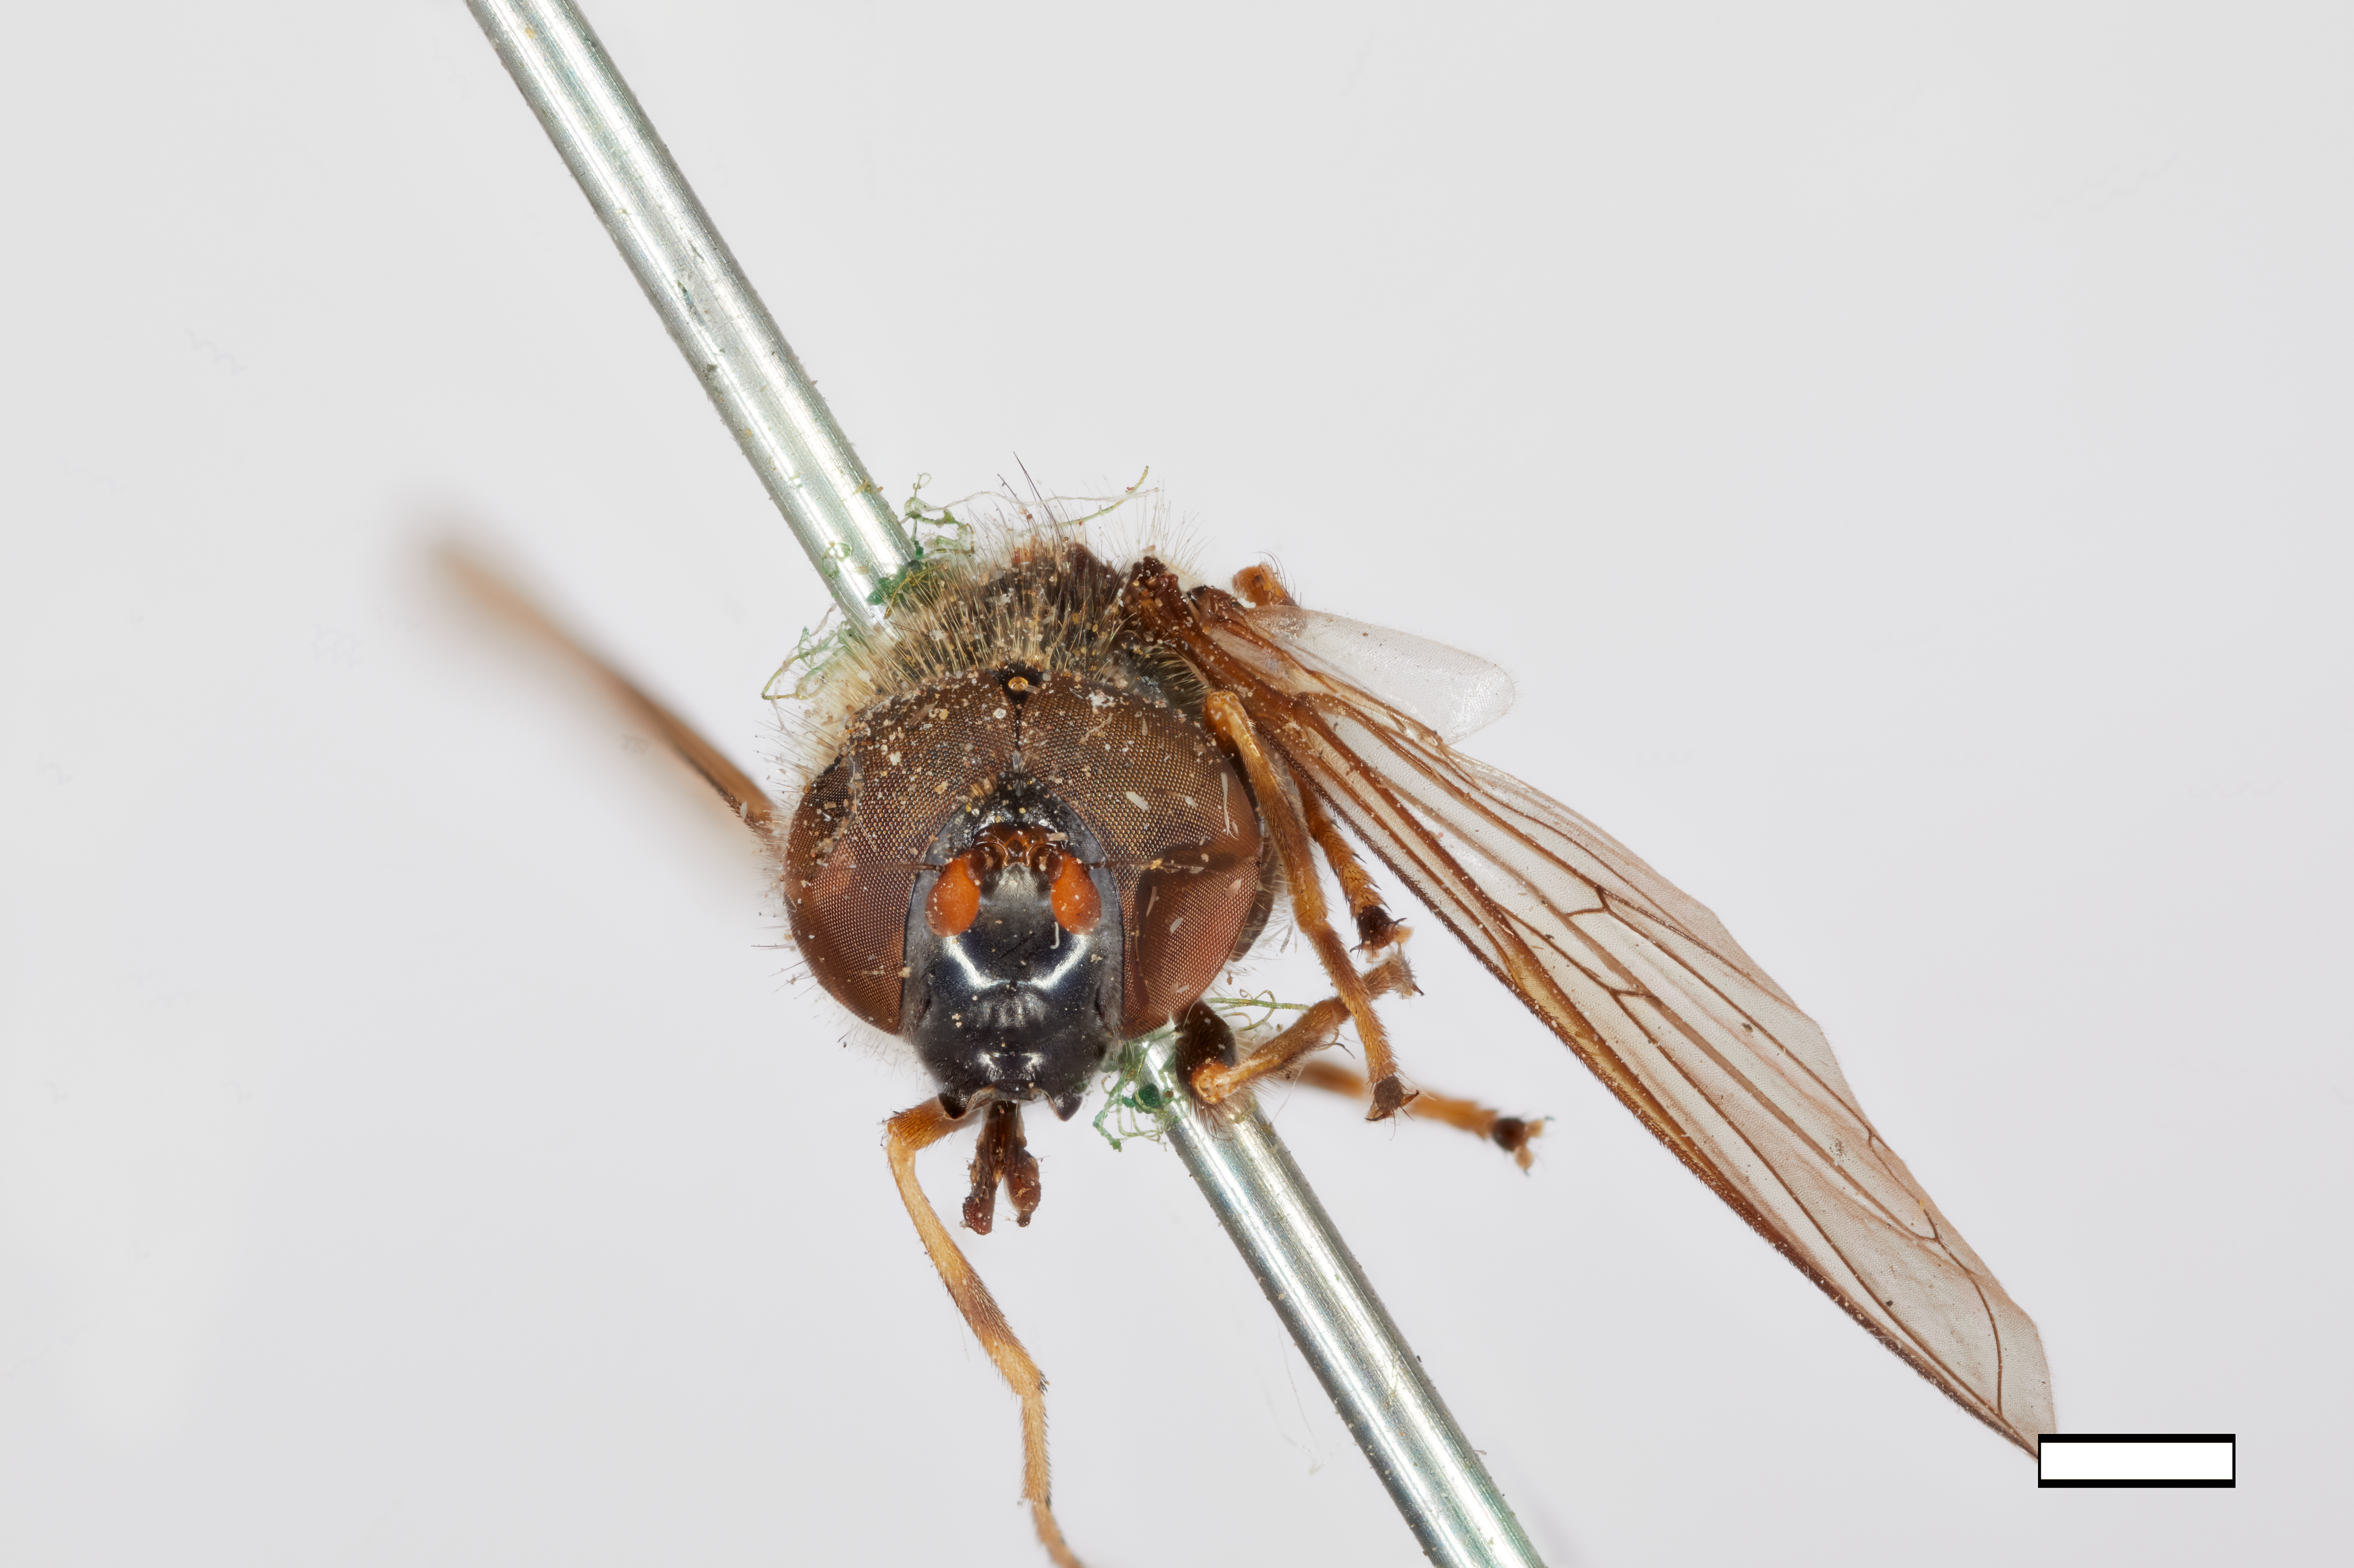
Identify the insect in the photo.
Cartosyrphus kincaidia
